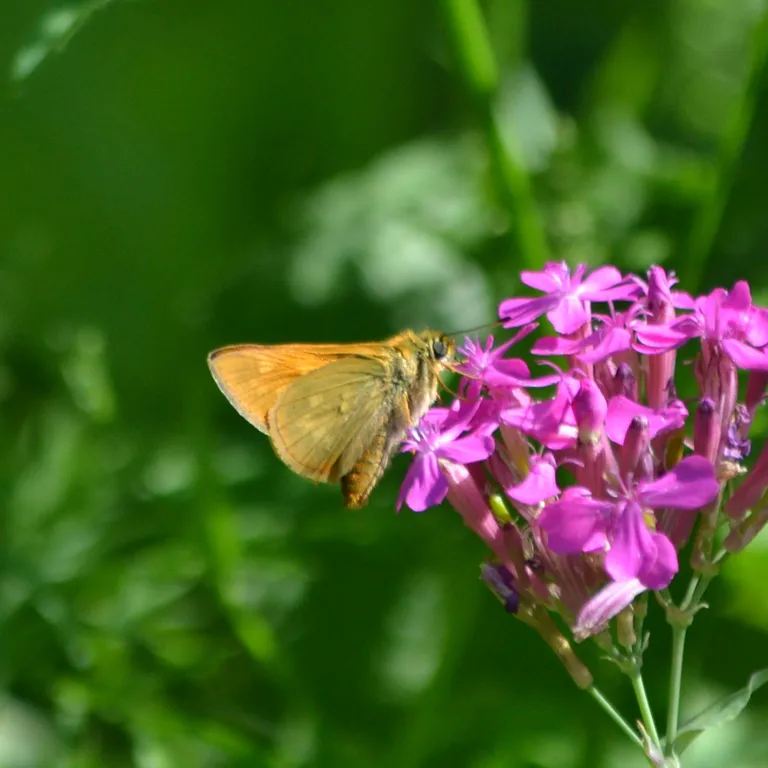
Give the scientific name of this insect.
Ochlodes sylvanus (also Ochlodes venata)
